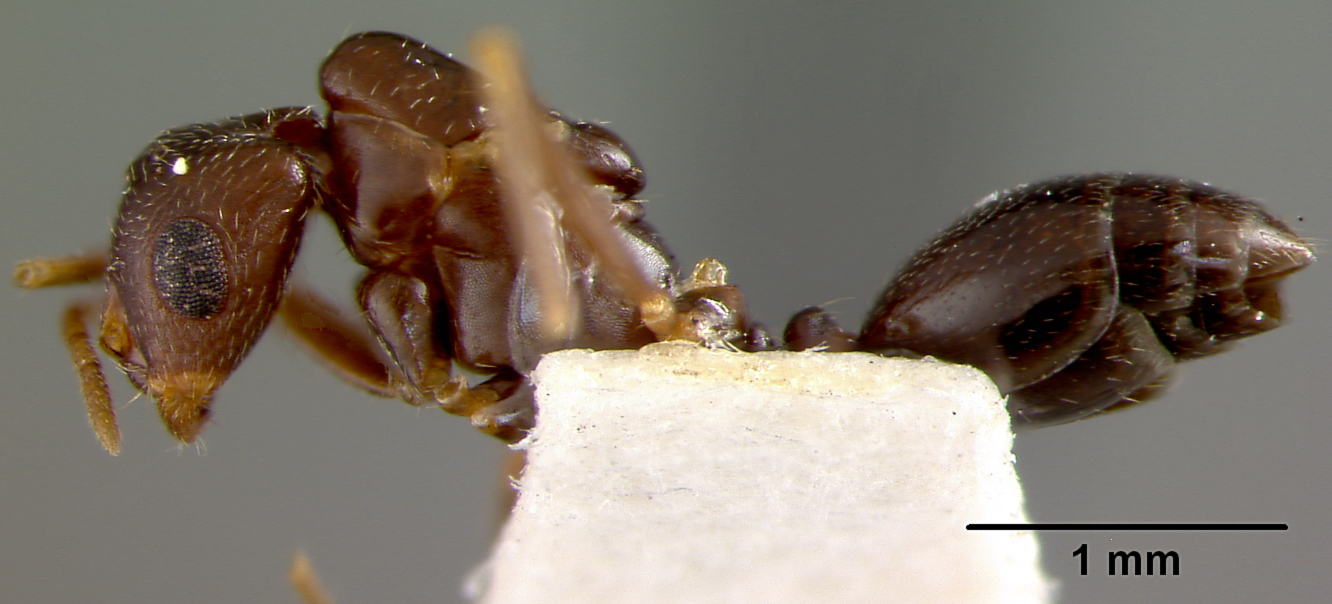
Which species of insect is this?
Wheeleriella santschii
